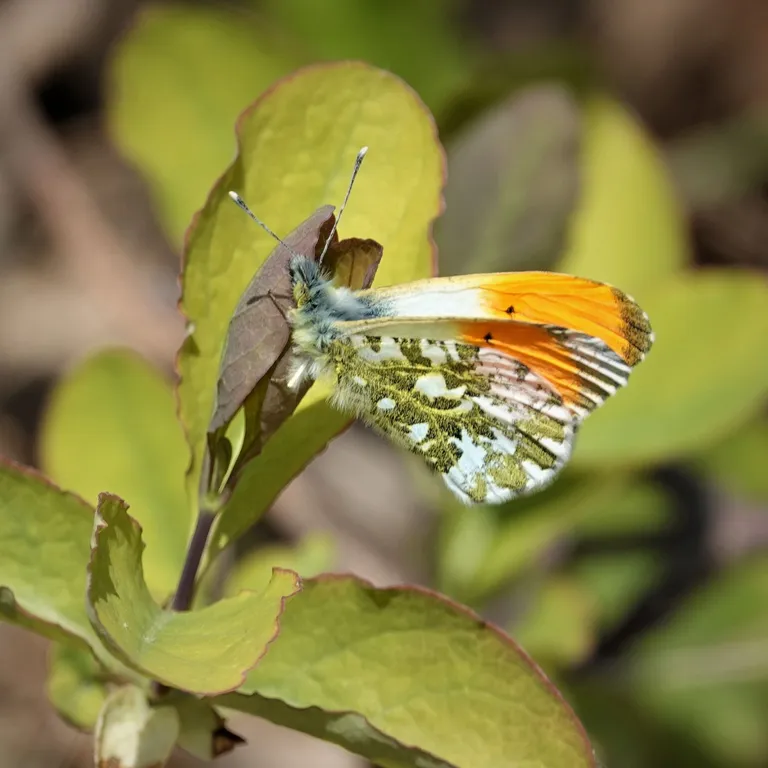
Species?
Anthocharis cardamines
